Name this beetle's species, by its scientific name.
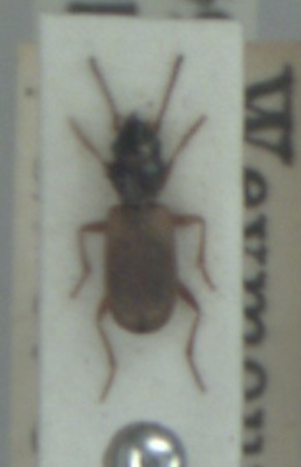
Bembidion laterale
